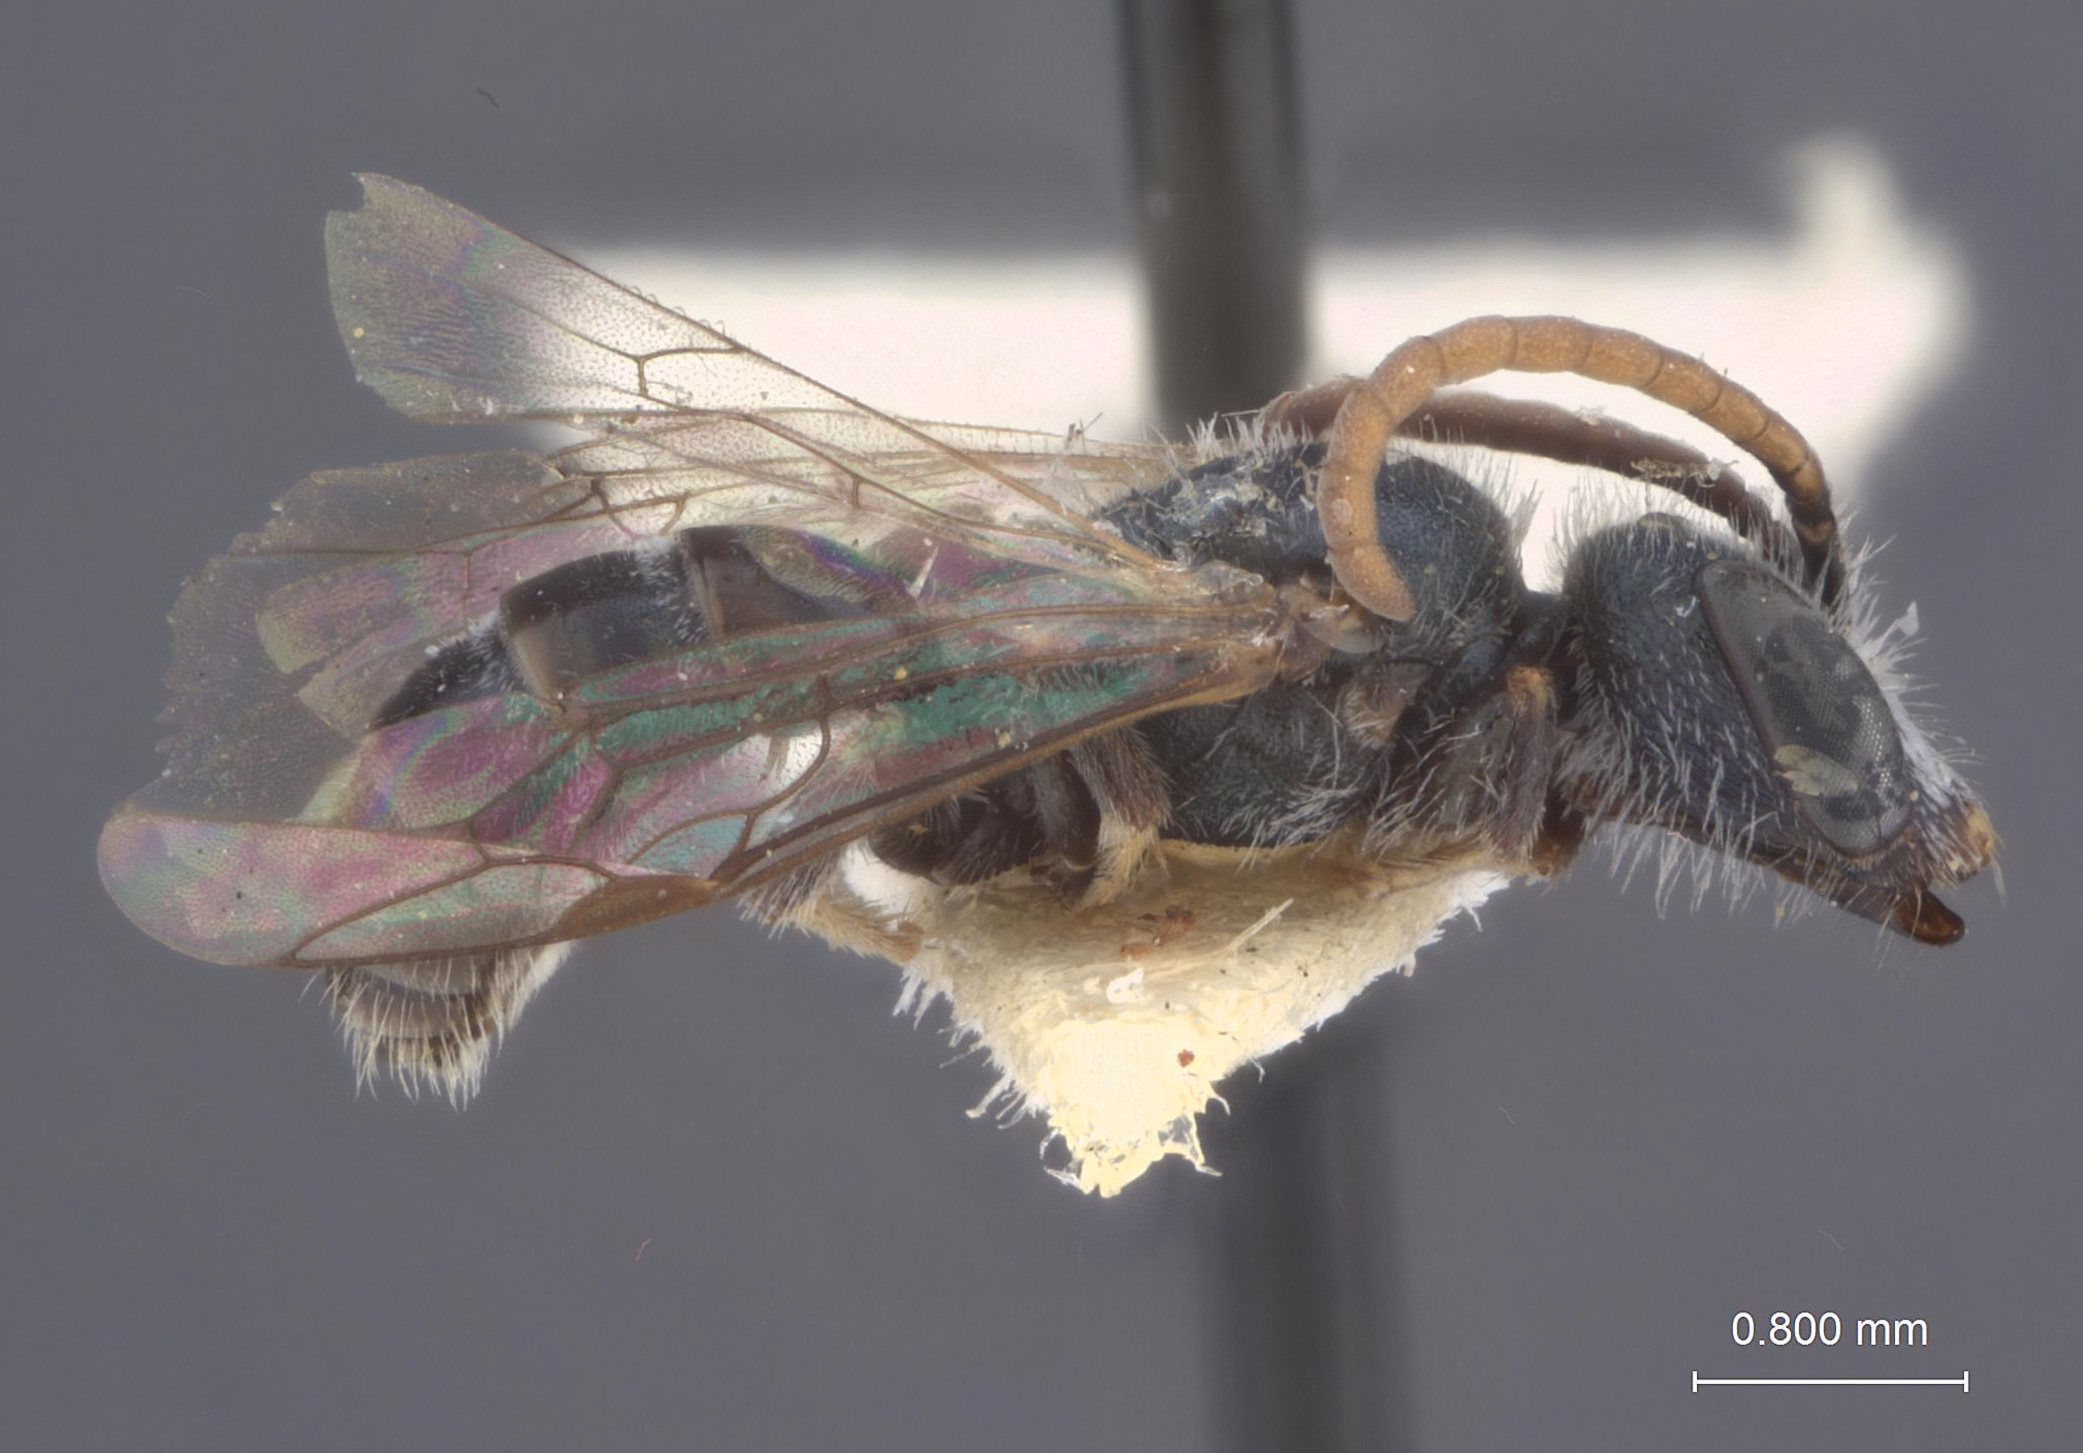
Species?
Halictus evestigatus
